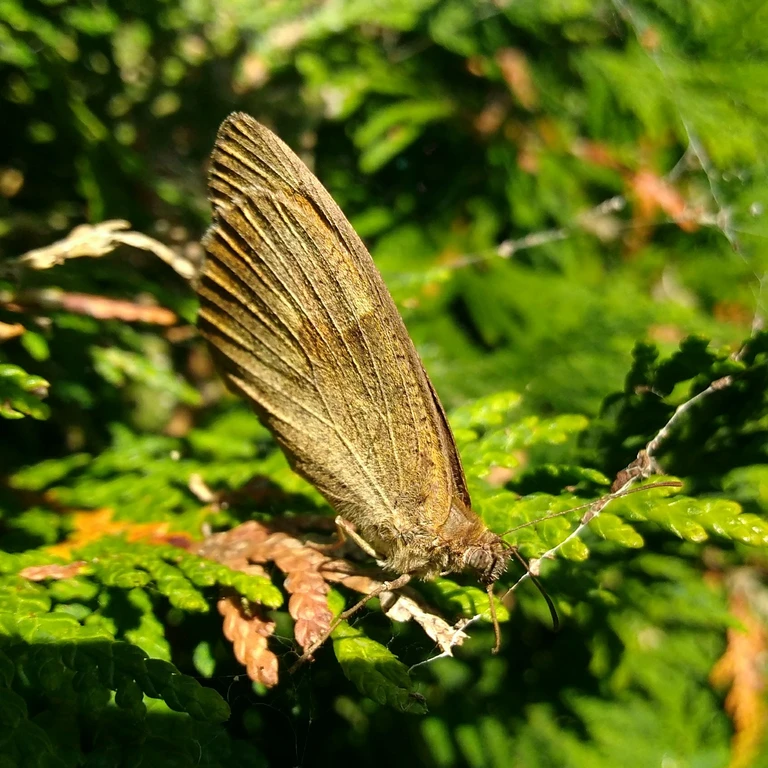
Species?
Maniola jurtina
